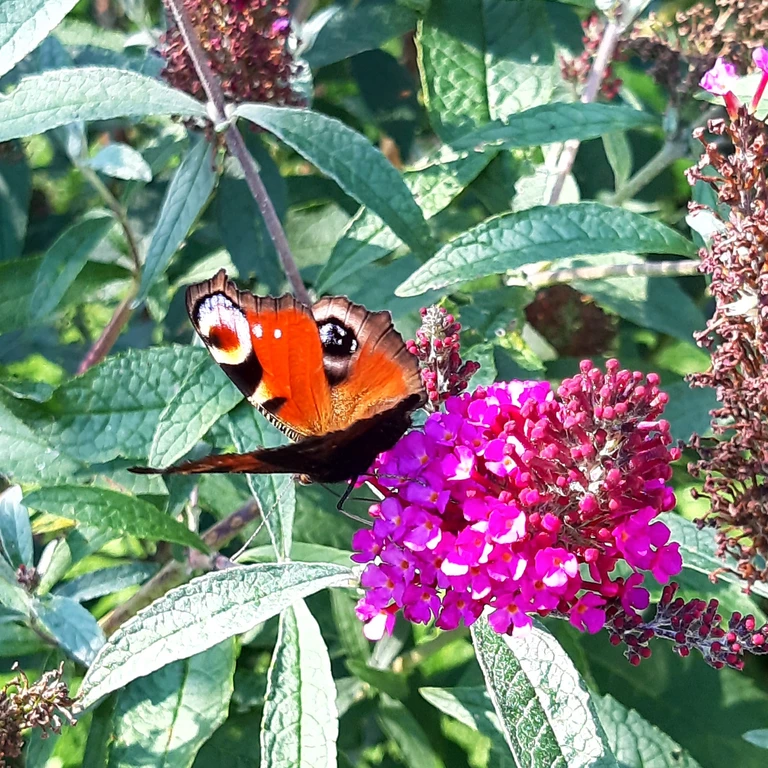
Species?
Aglais io
